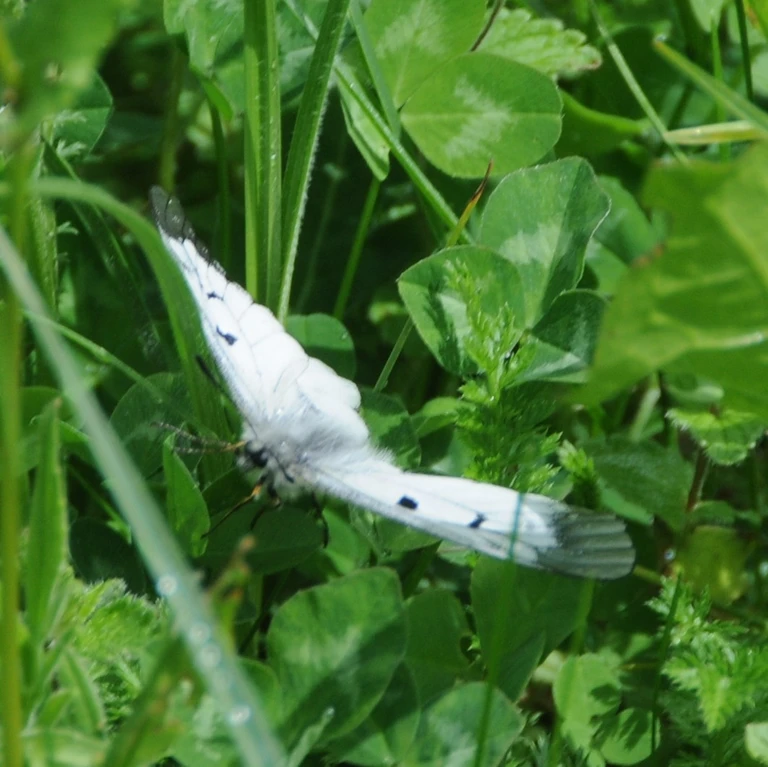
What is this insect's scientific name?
Parnassius mnemosyne
